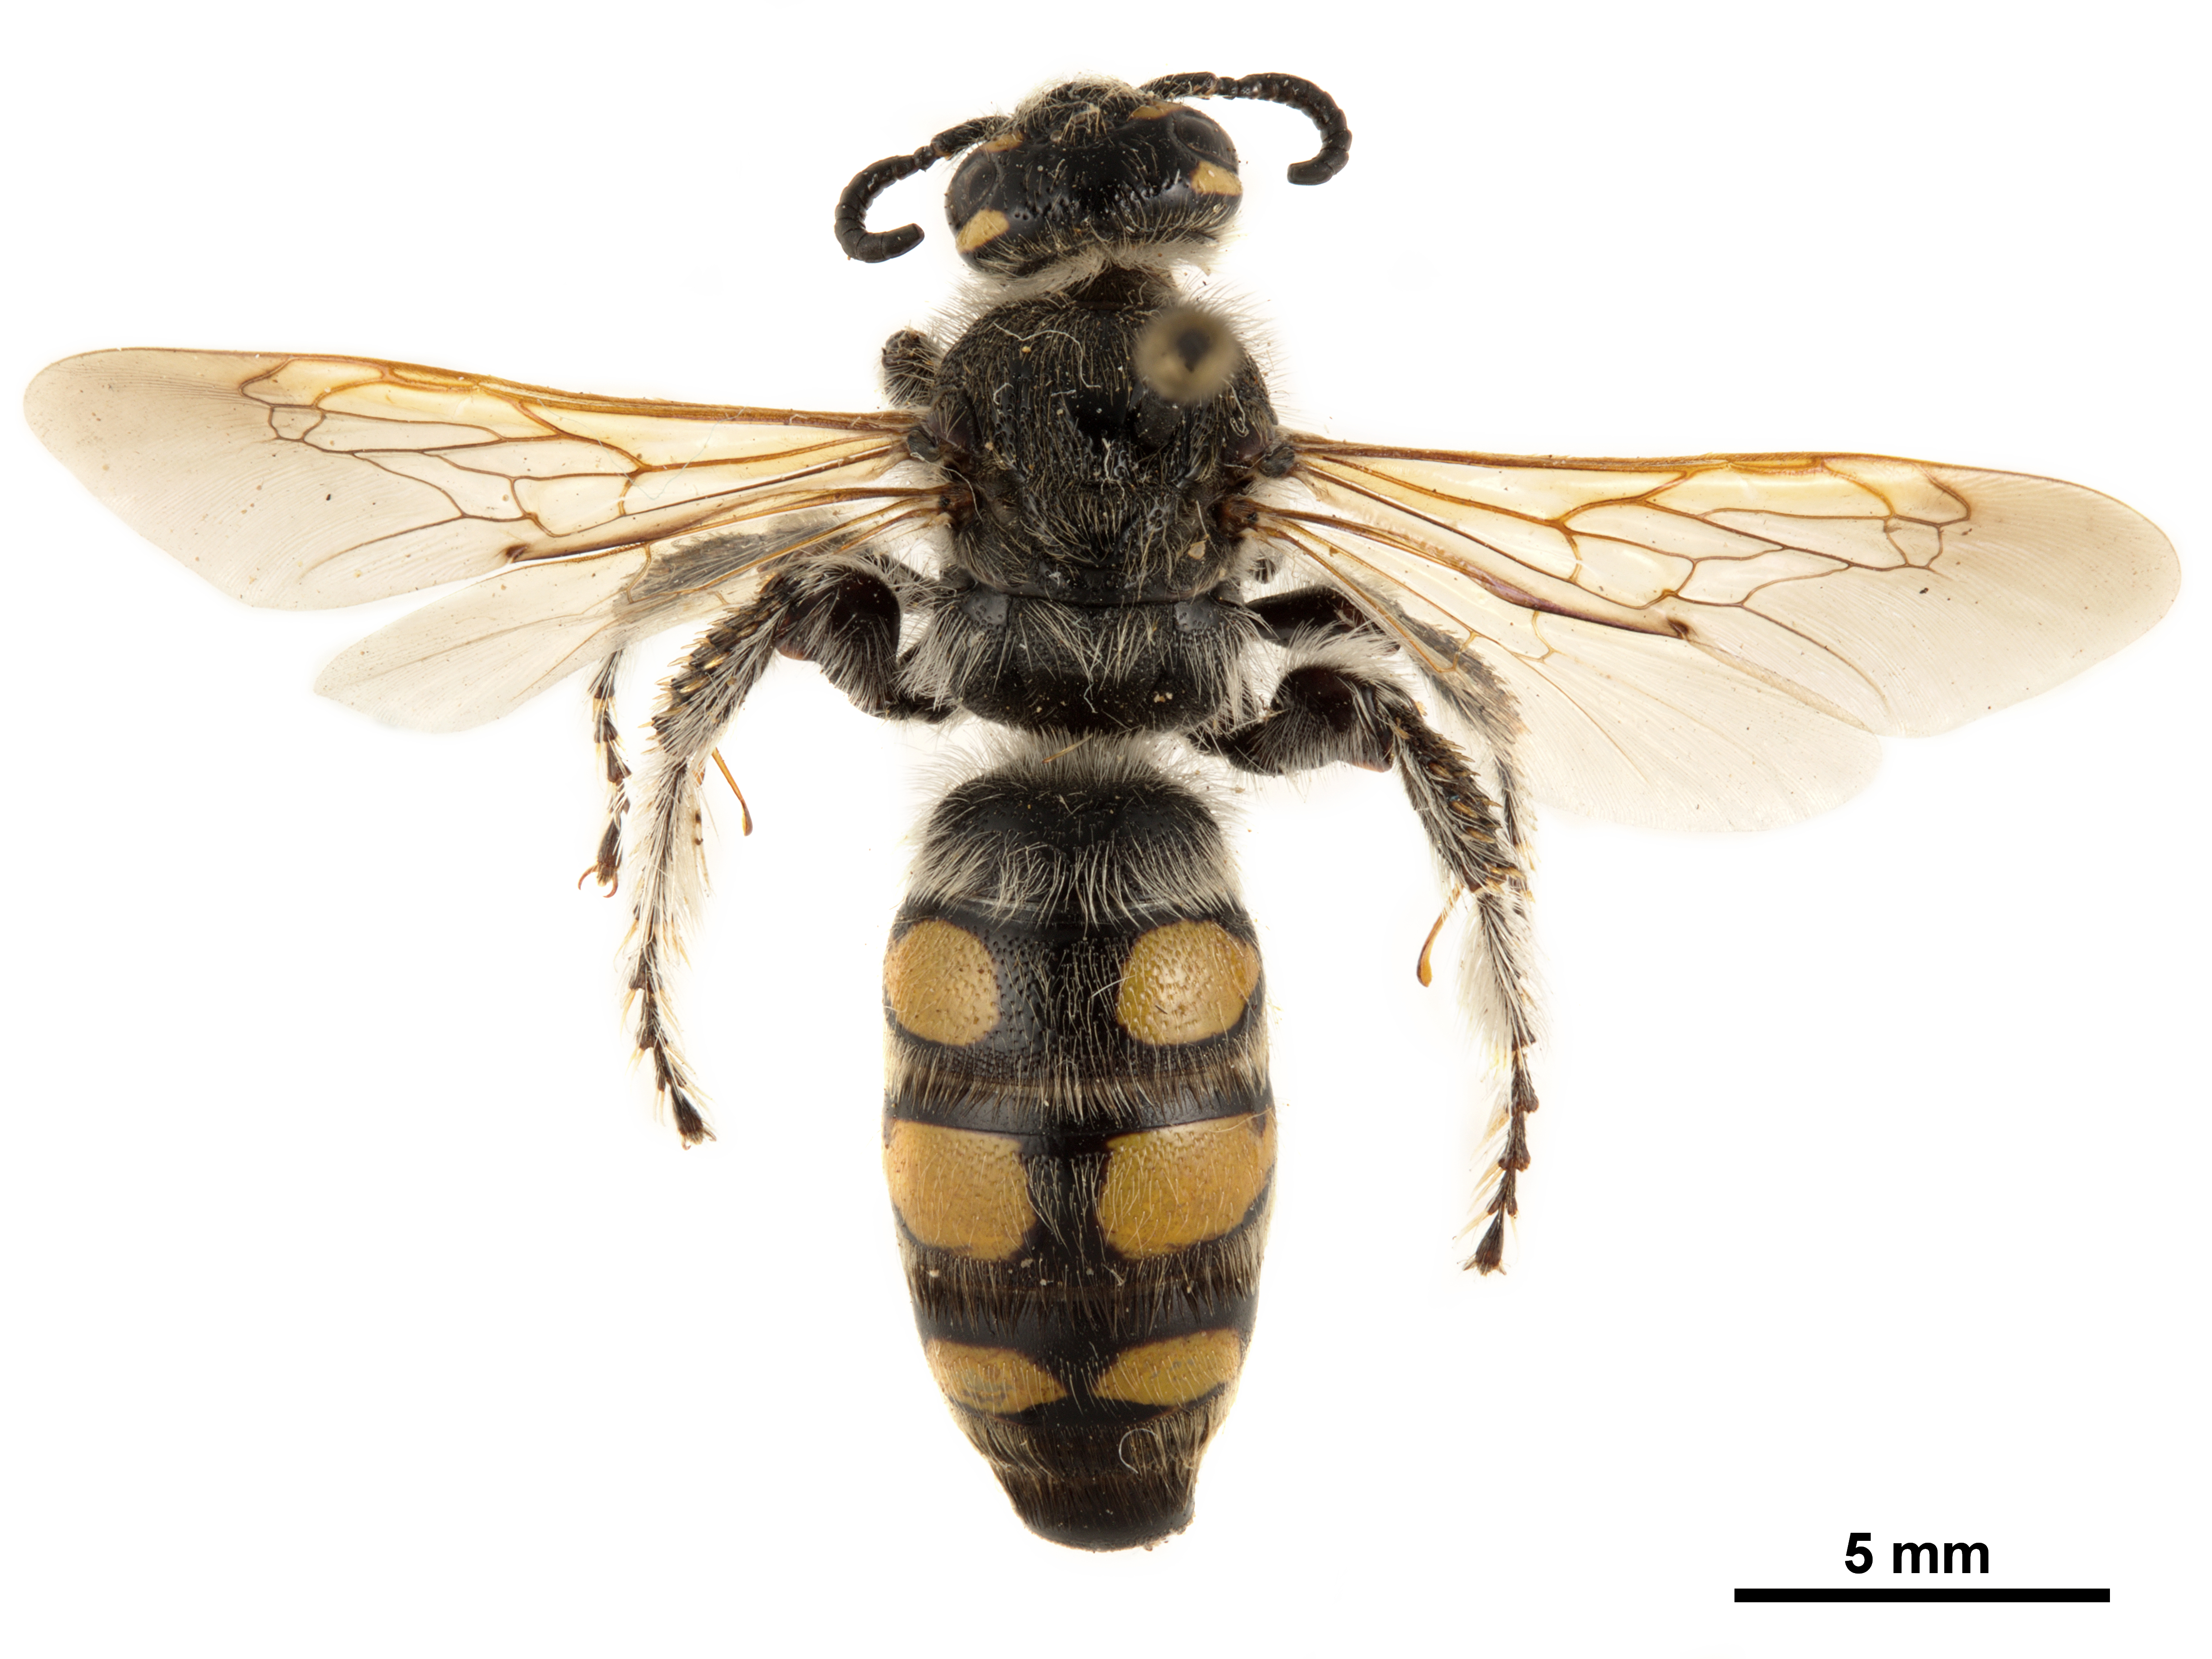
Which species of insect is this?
Colpa interrupta
